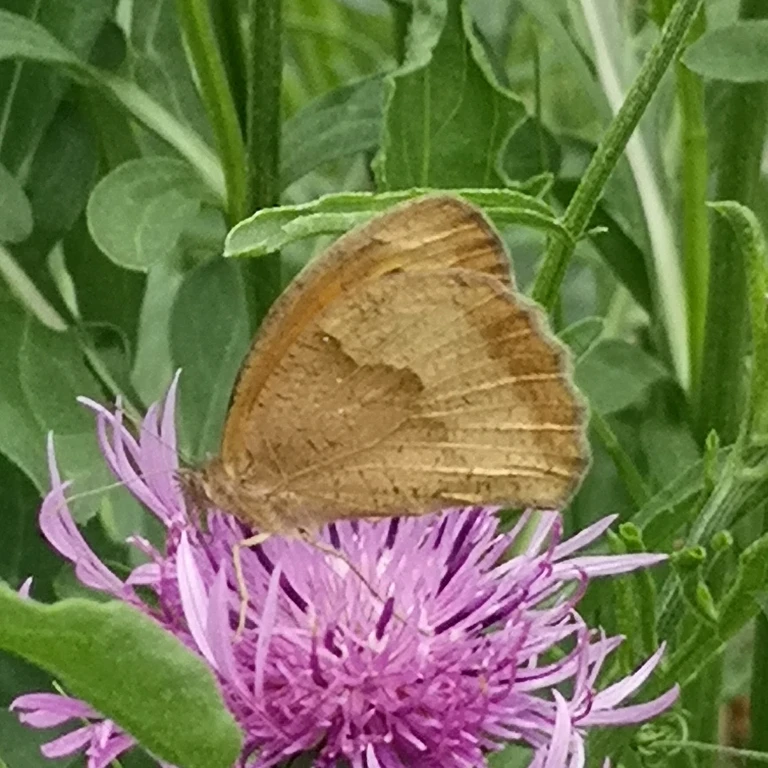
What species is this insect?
Maniola jurtina
